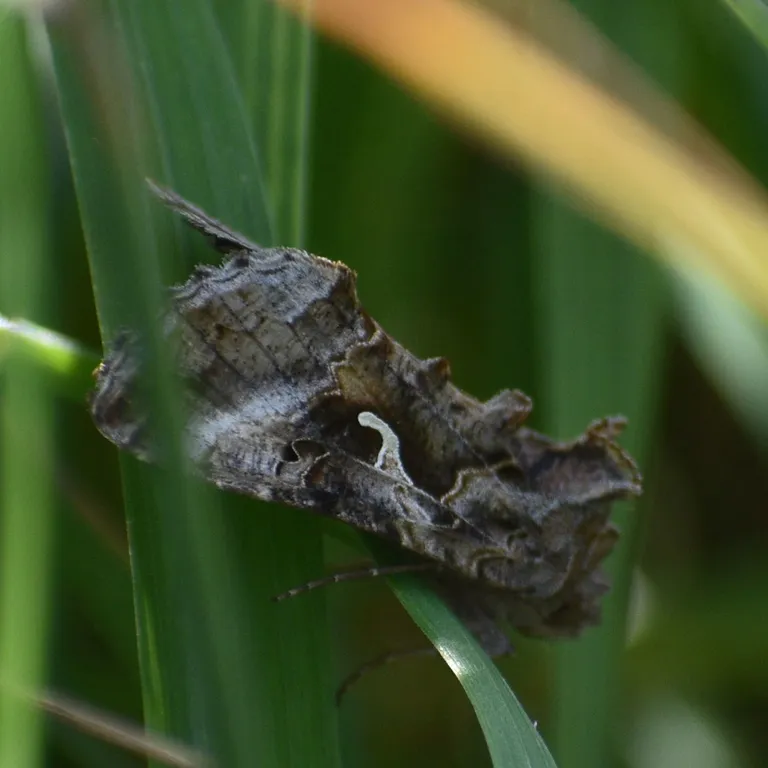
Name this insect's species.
Autographa gamma
